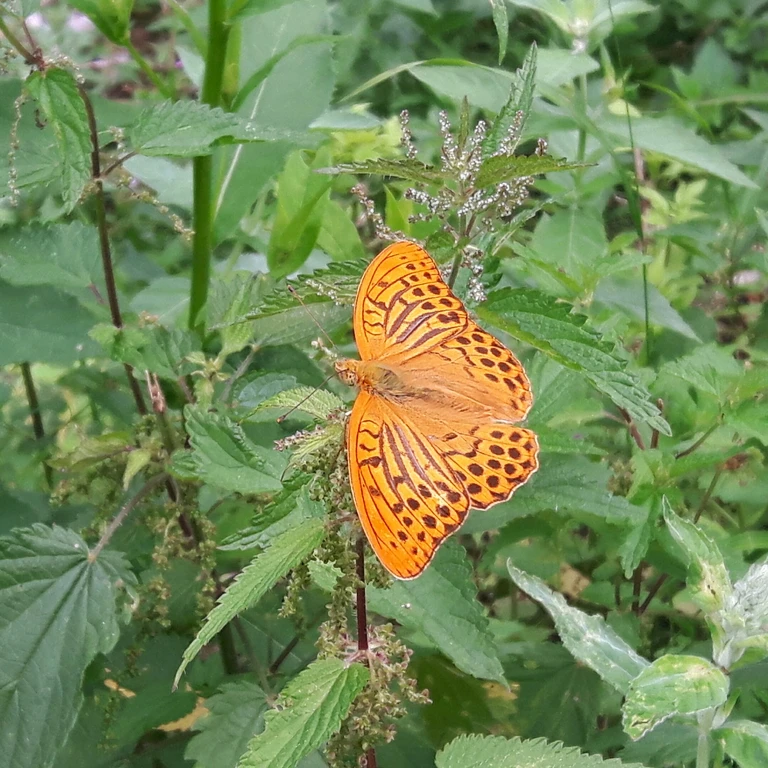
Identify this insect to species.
Argynnis paphia
